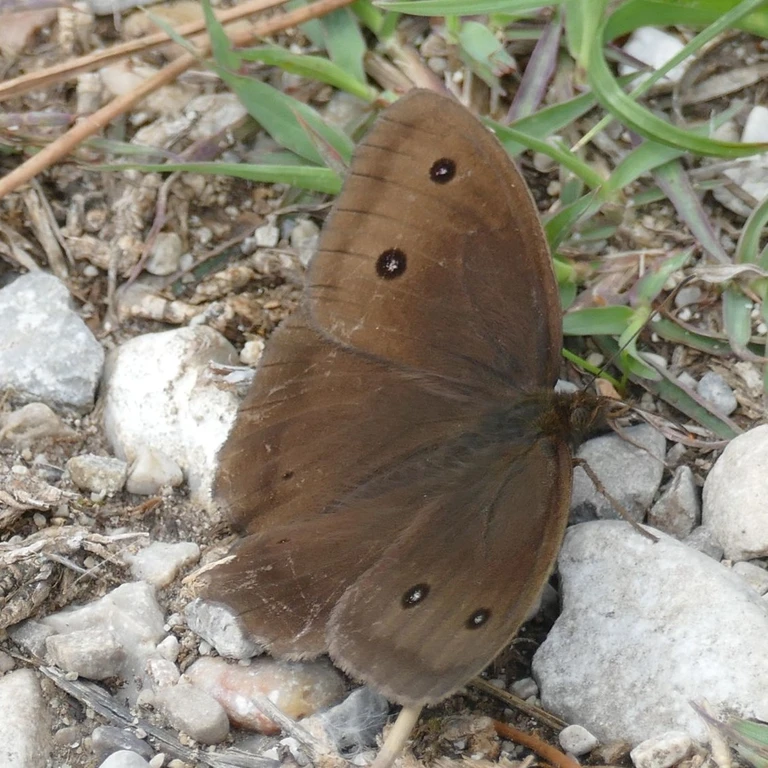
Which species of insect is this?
Minois dryas
